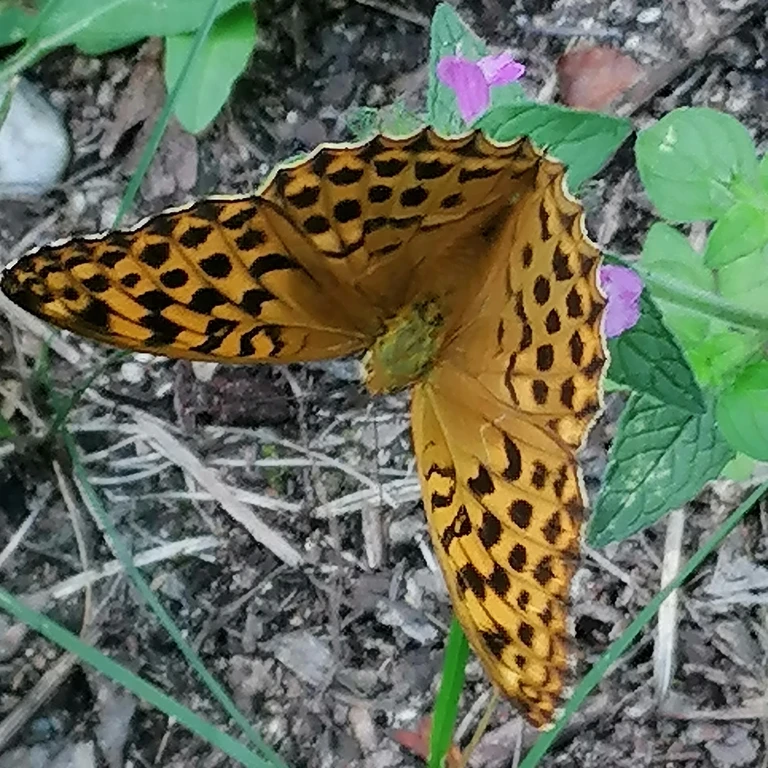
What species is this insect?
Argynnis paphia
